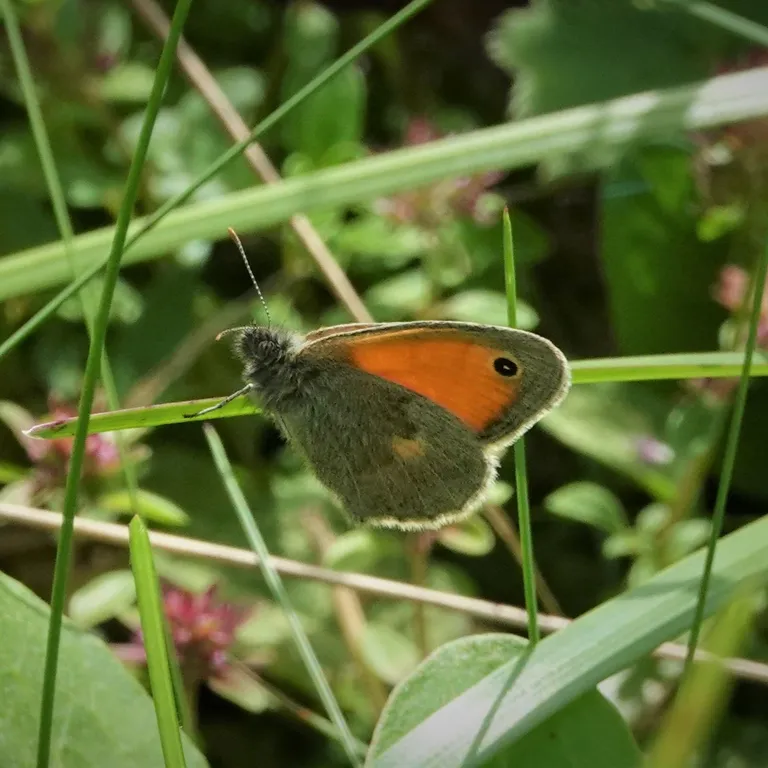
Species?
Coenonympha pamphilus
